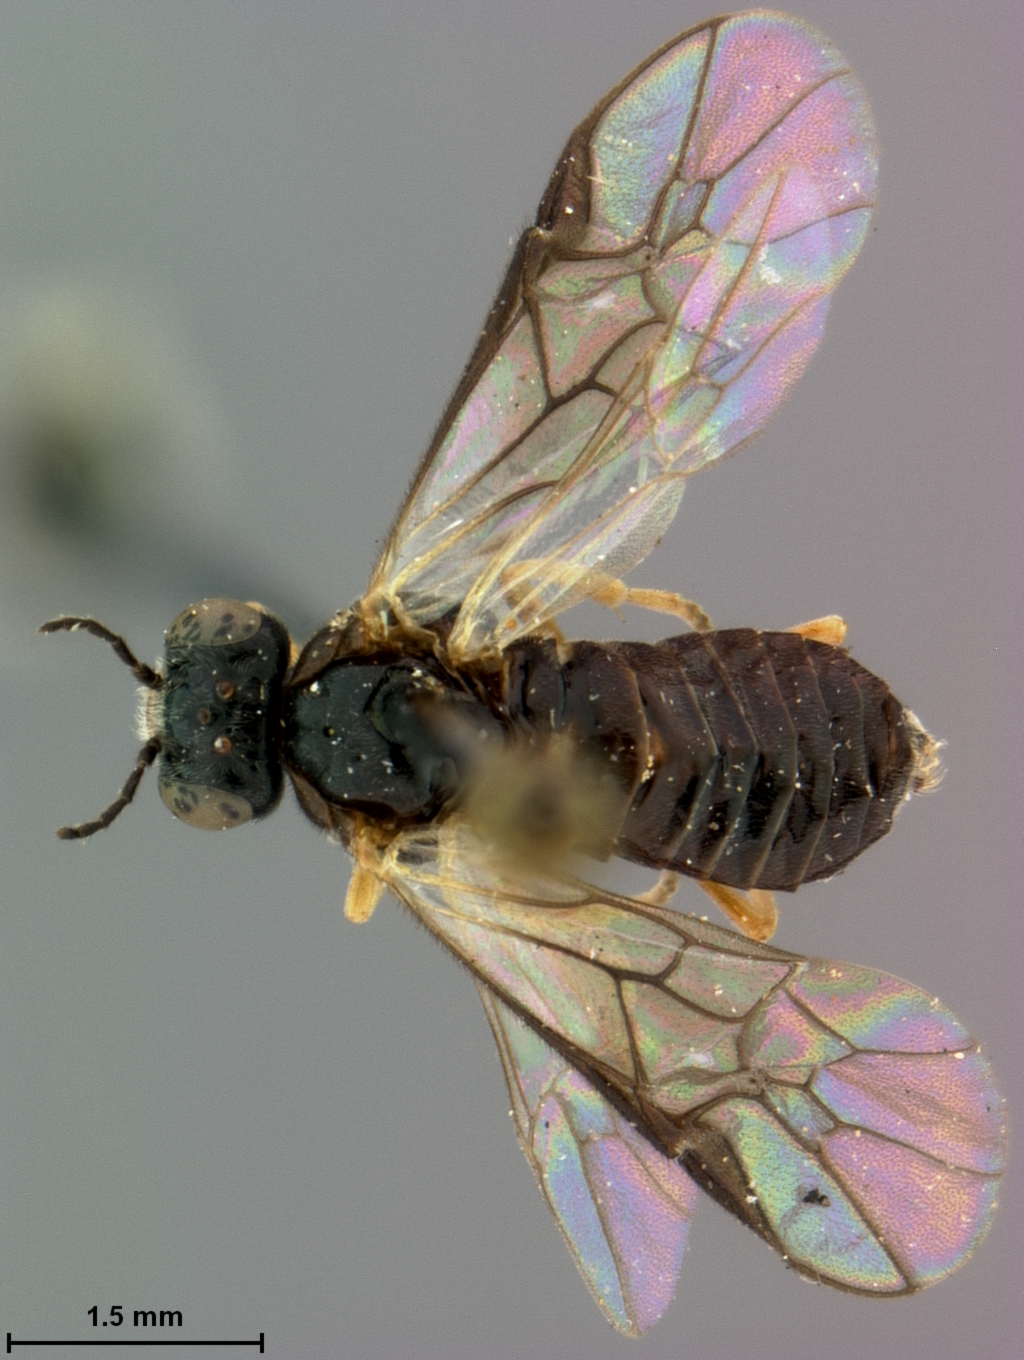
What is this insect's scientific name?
Acordulecera nigrata
